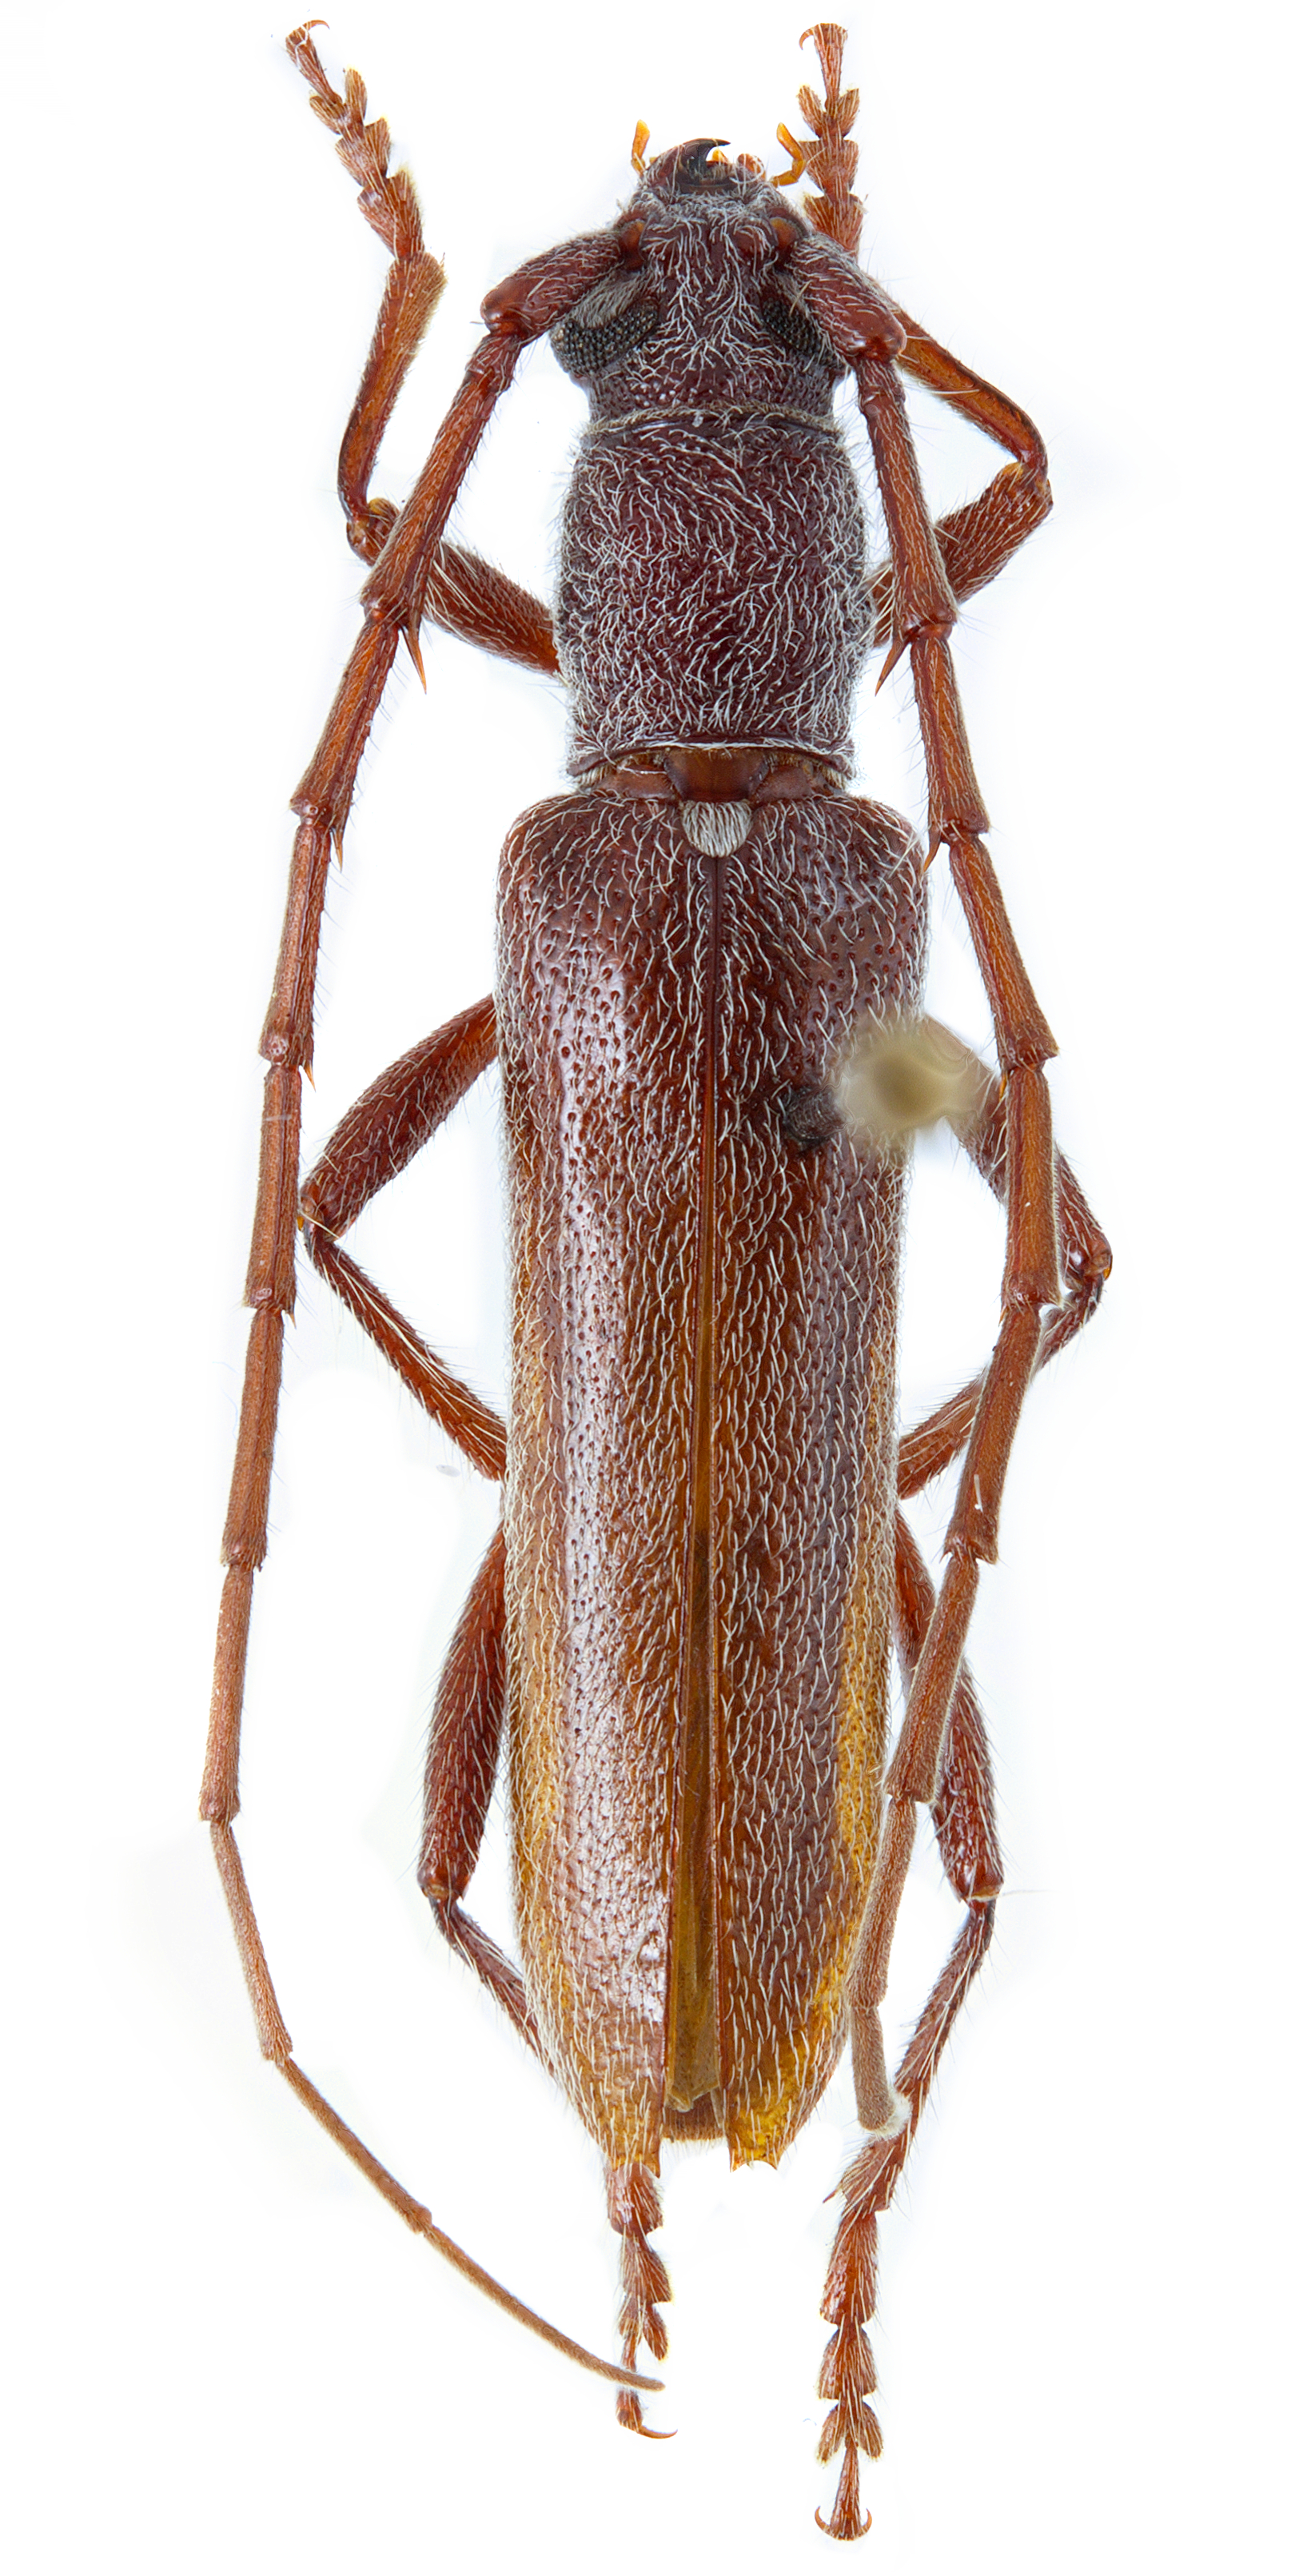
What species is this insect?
Aneflomorpha rectilinea
